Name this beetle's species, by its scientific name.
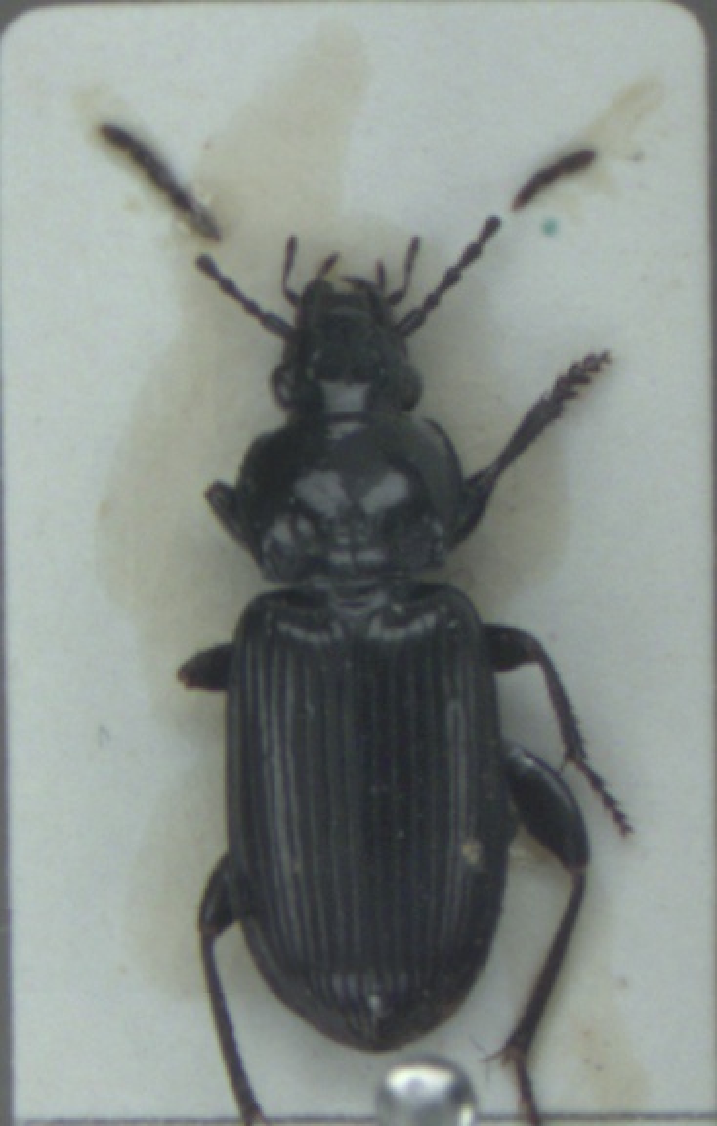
Pterostichus nigrita
